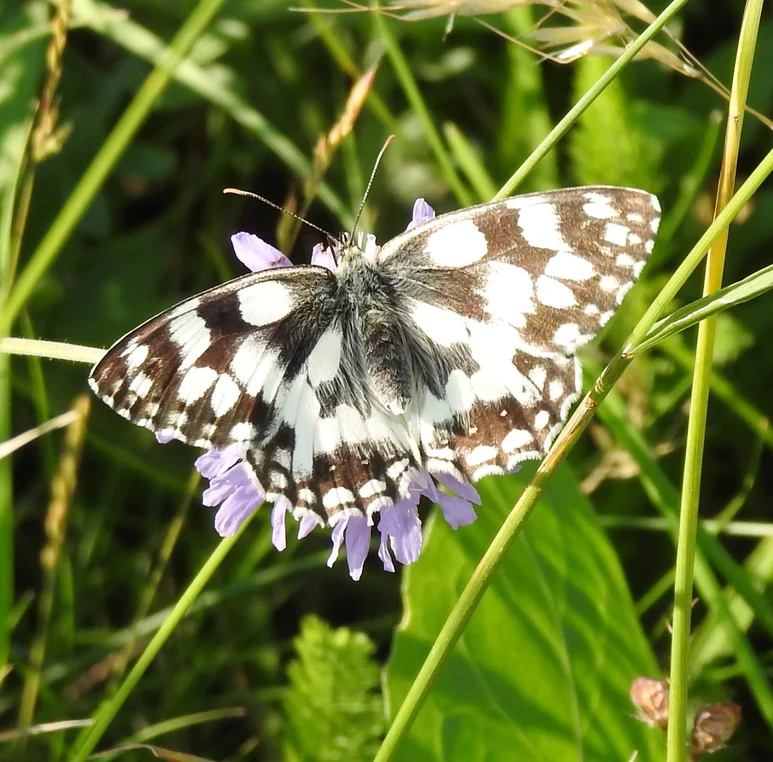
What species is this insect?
Melanargia galathea
